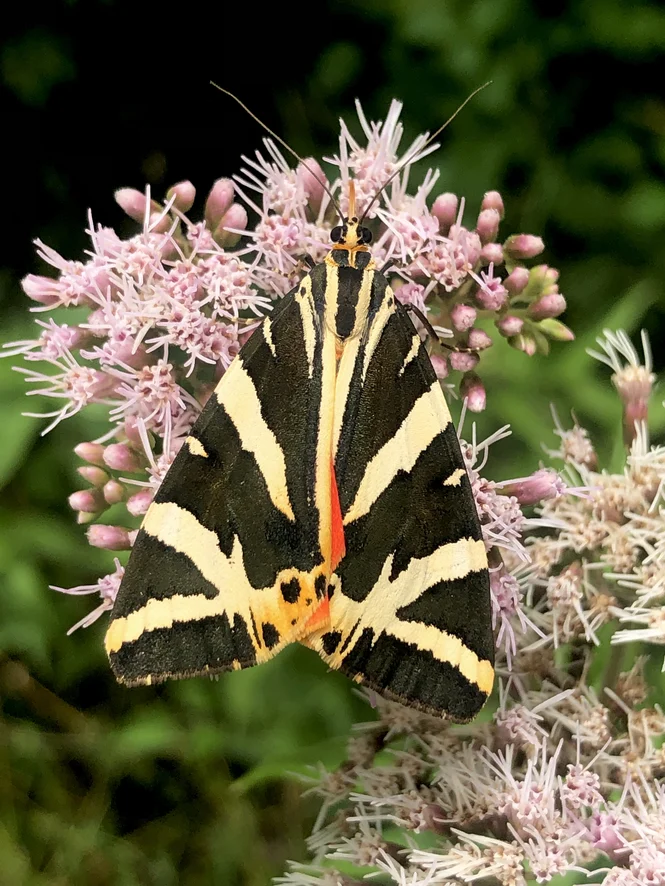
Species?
Euplagia quadripunctaria
